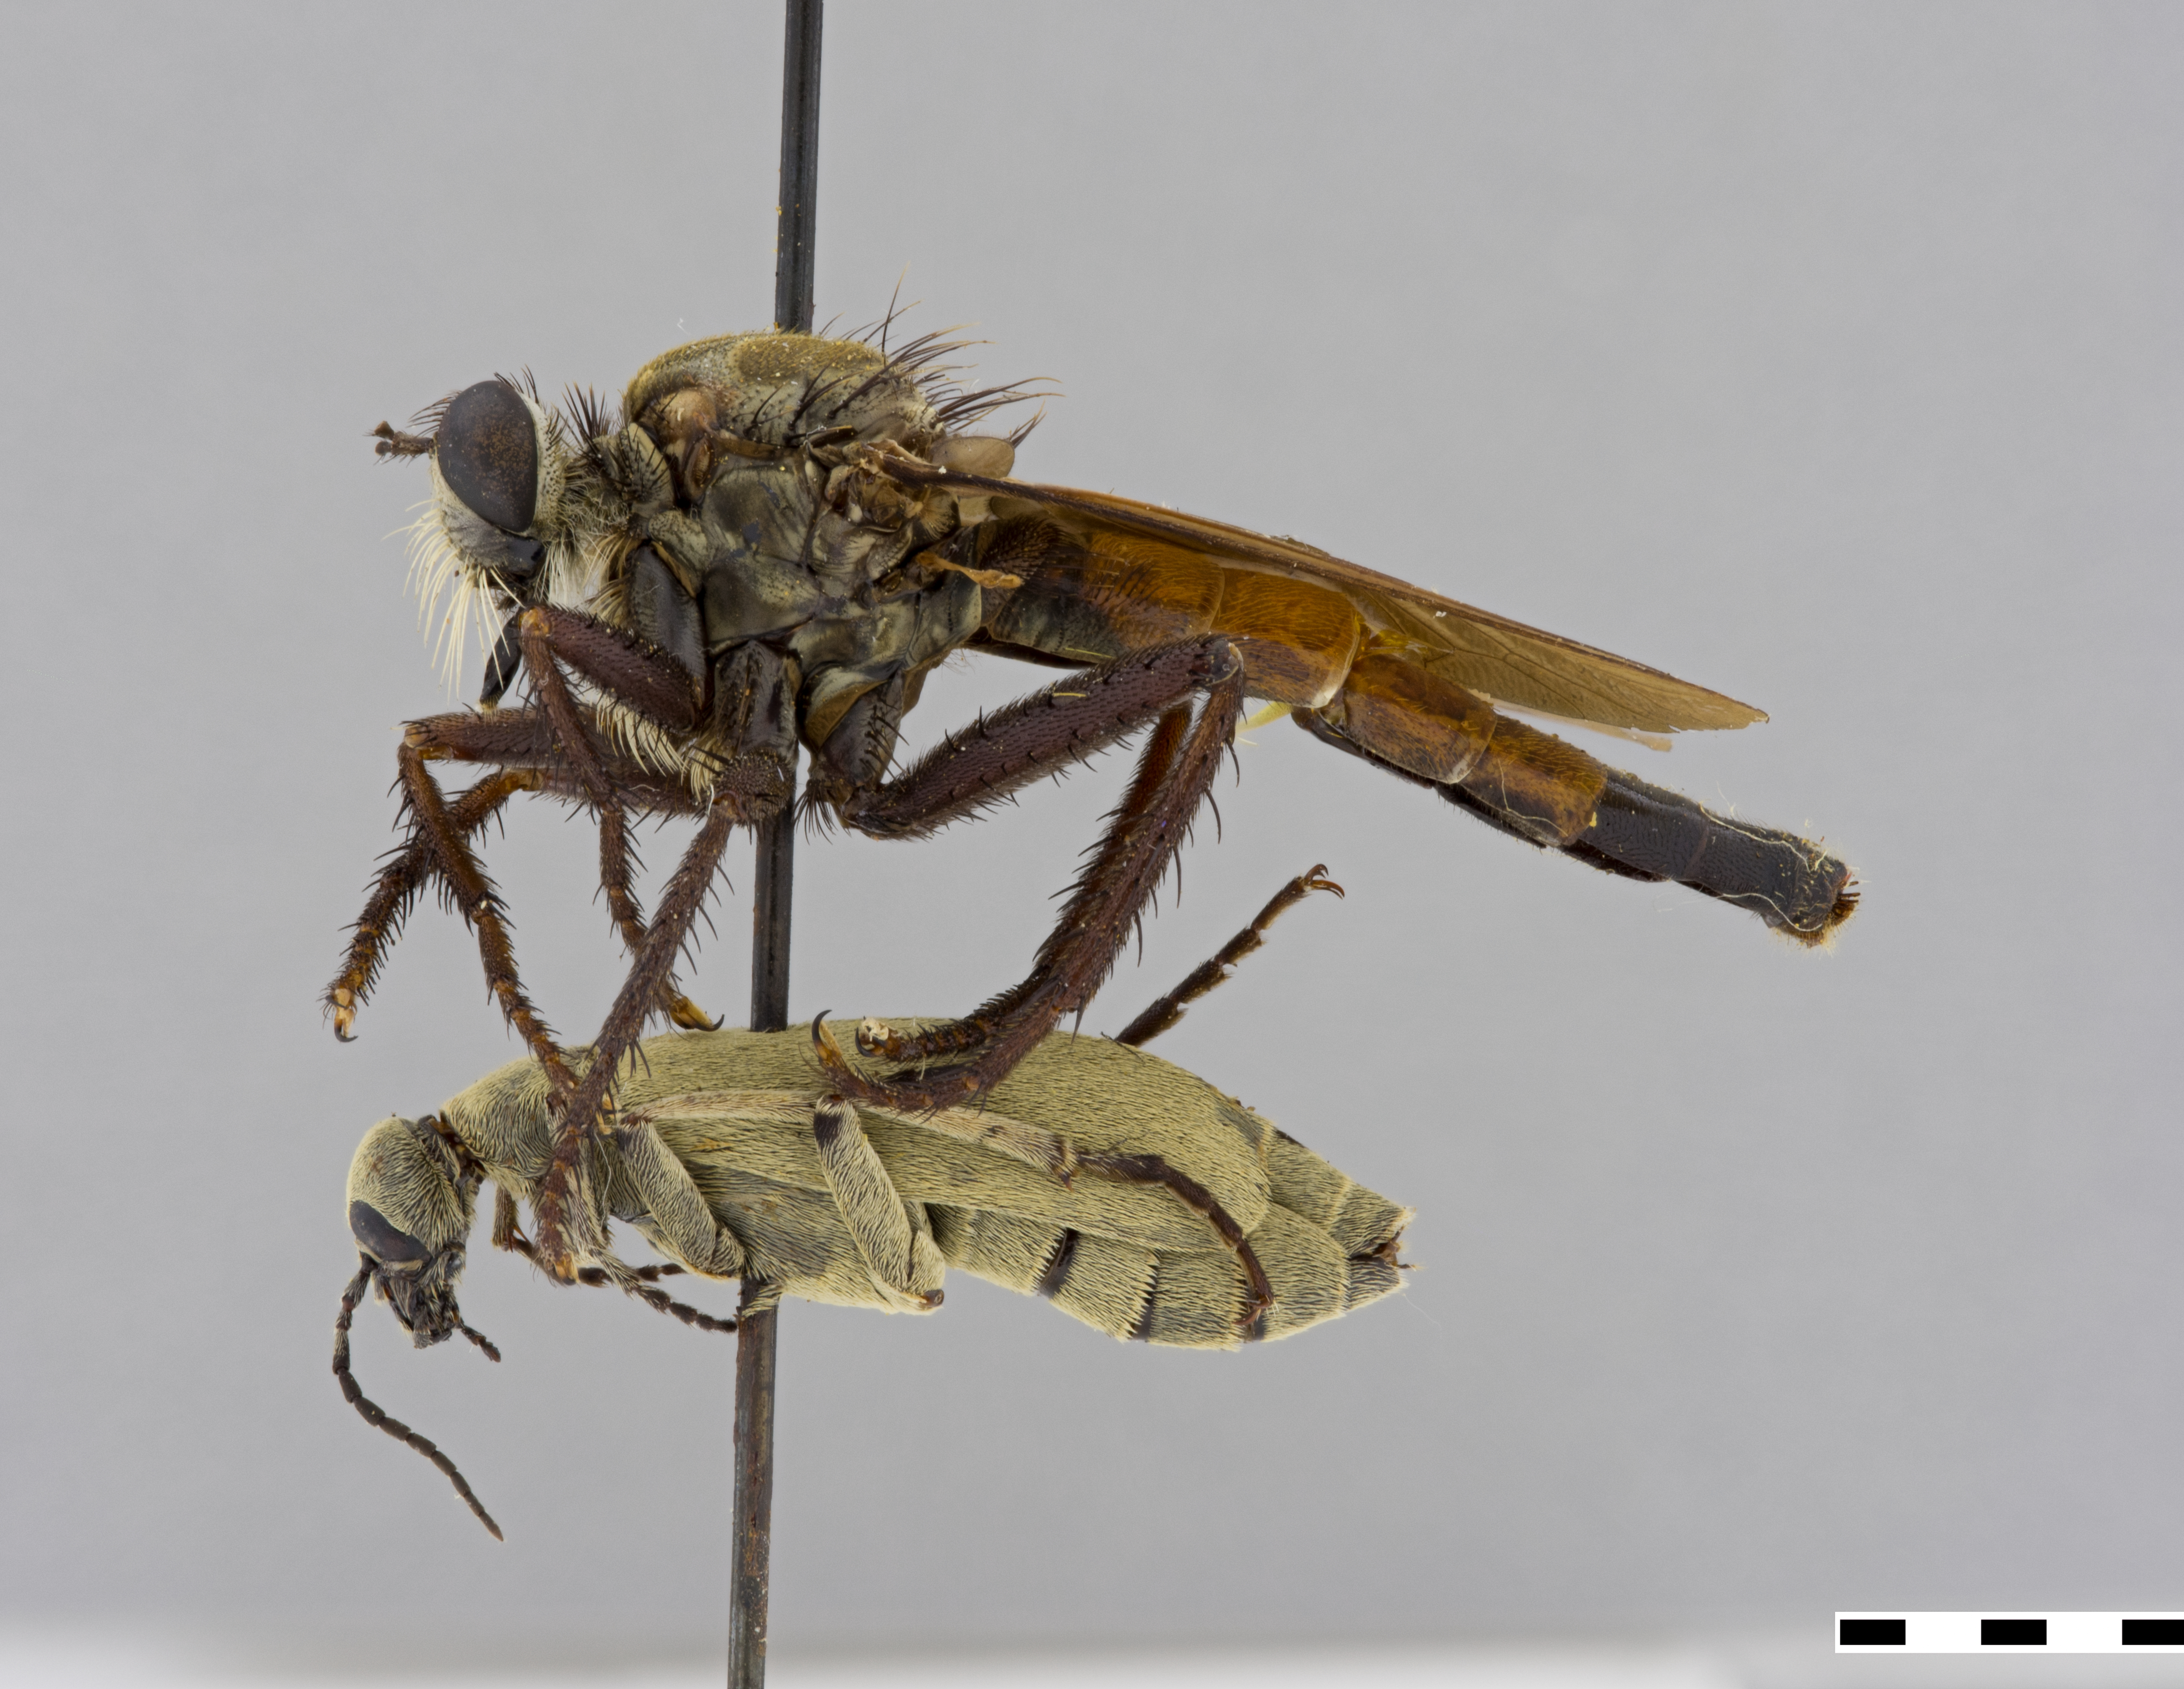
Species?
Stenopogon aeacidinus
